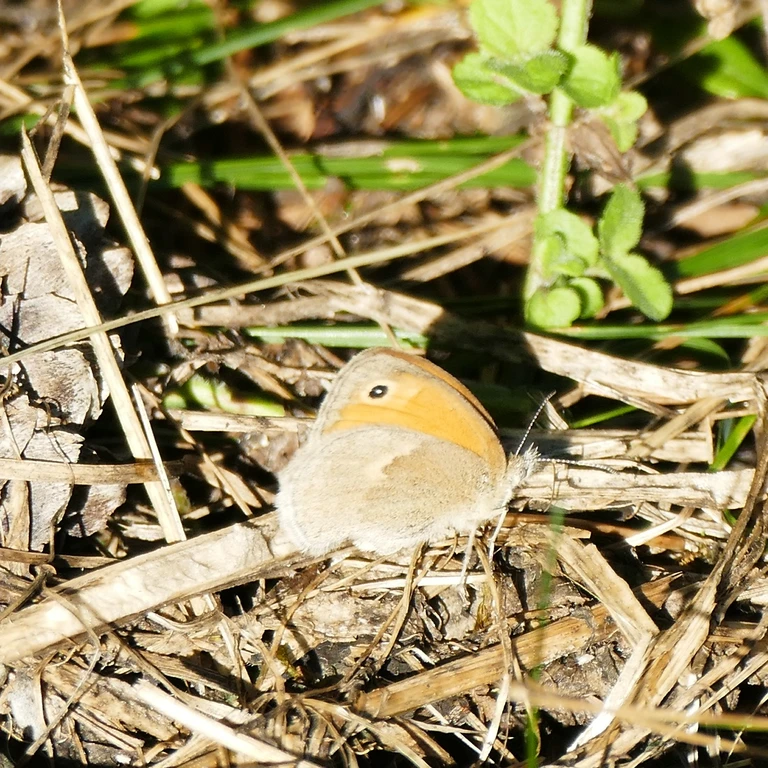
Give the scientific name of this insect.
Coenonympha pamphilus
